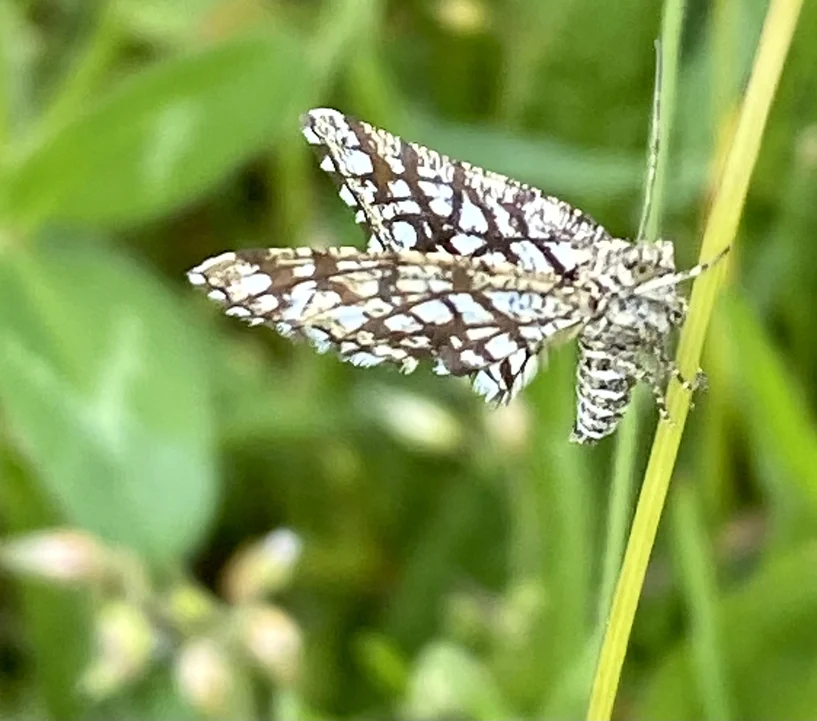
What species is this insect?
Chiasmia clathrata
